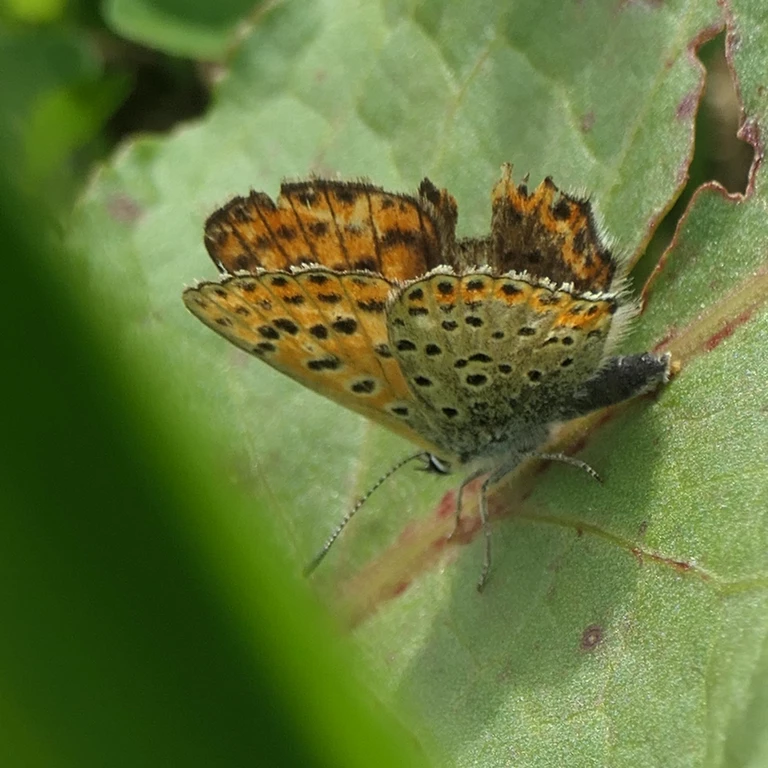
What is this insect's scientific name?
Lycaena tityrus (also Loweia tityrus)
